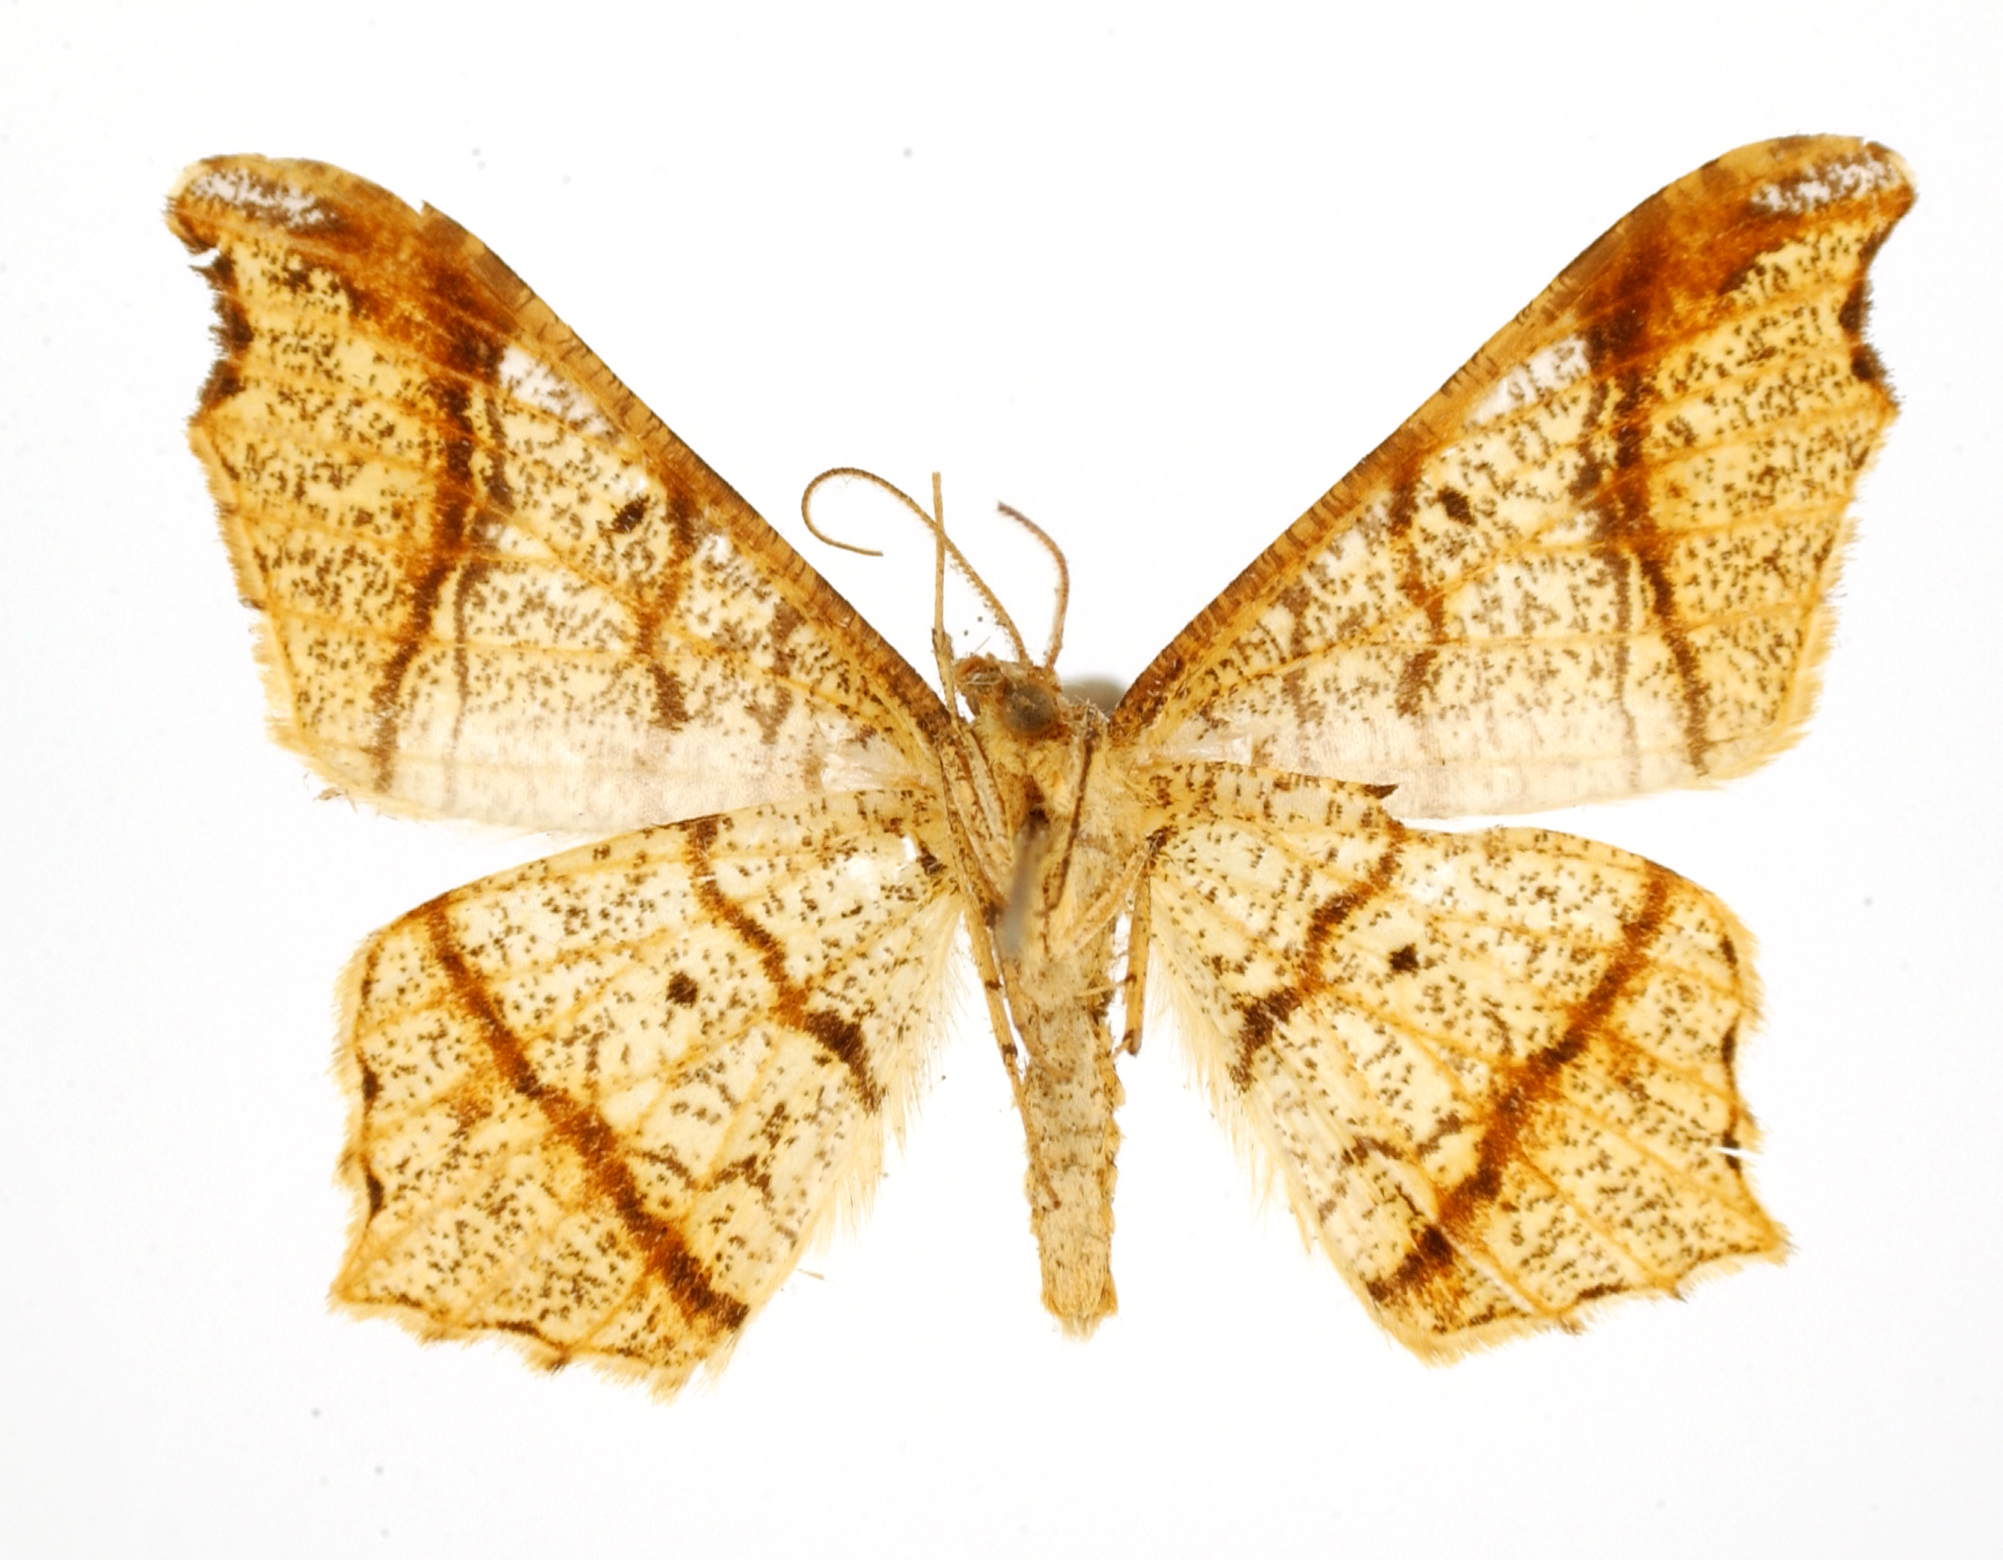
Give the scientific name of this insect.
Macaria zozinaria
